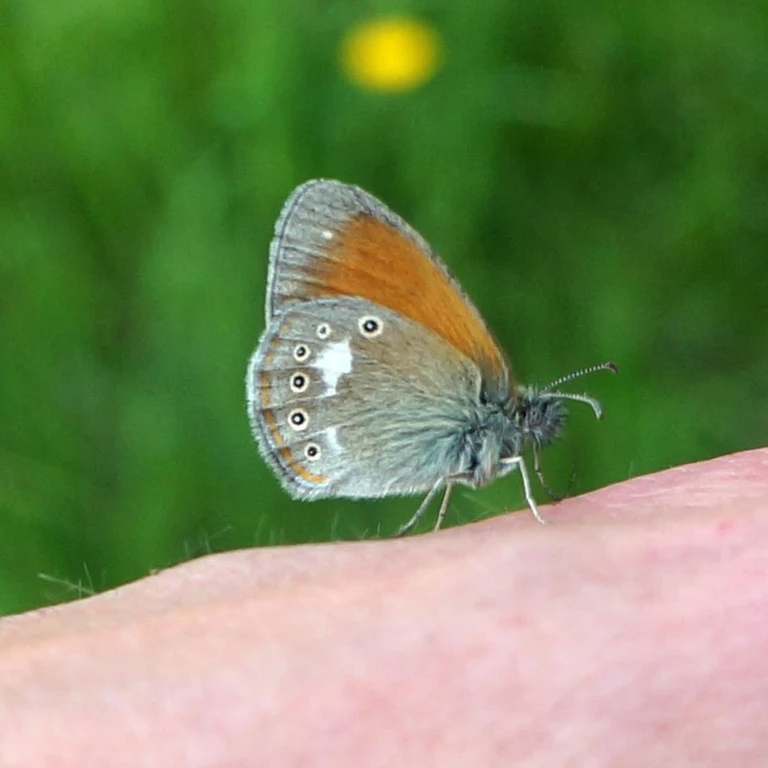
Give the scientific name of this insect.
Coenonympha glycerion (also Coenonympha iphis)
